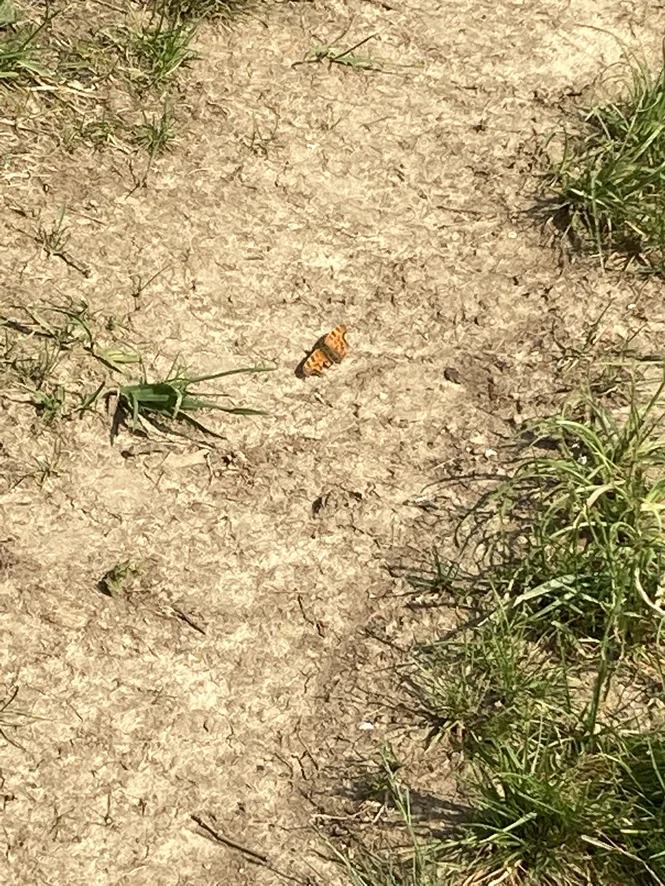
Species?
Polygonia c-album
